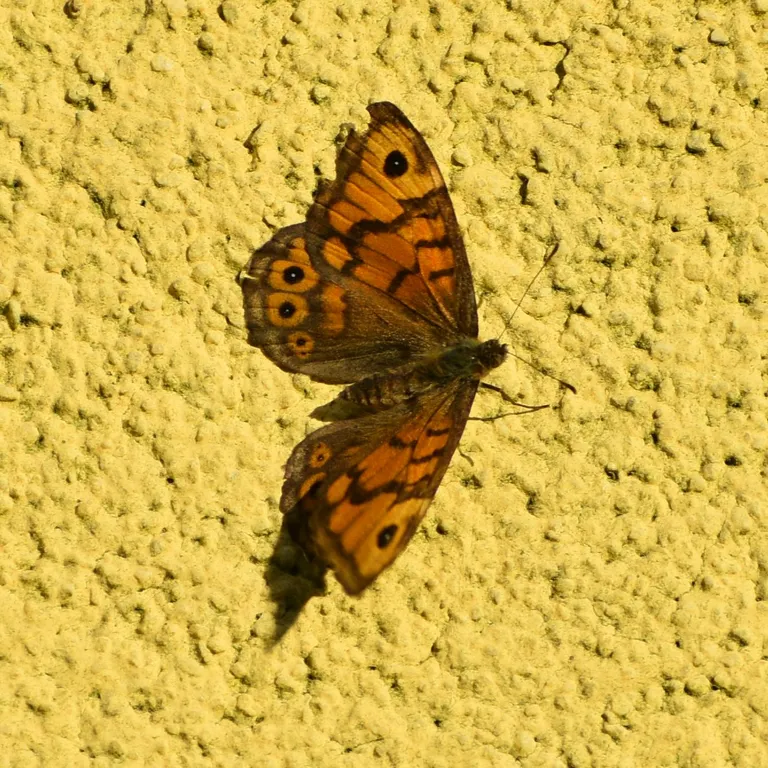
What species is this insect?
Lasiommata megera (also Pararge megera)
